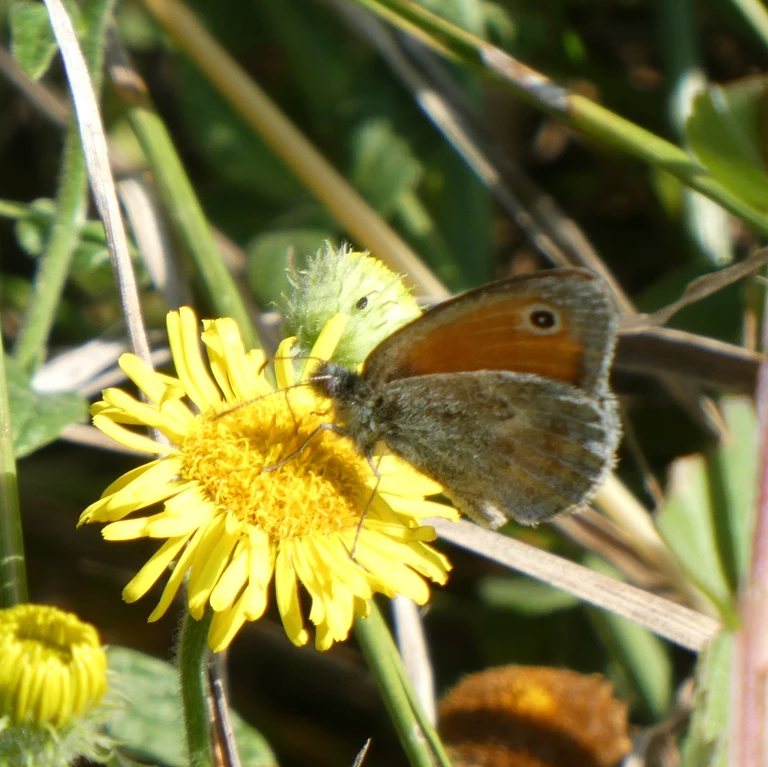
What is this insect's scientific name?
Coenonympha pamphilus
